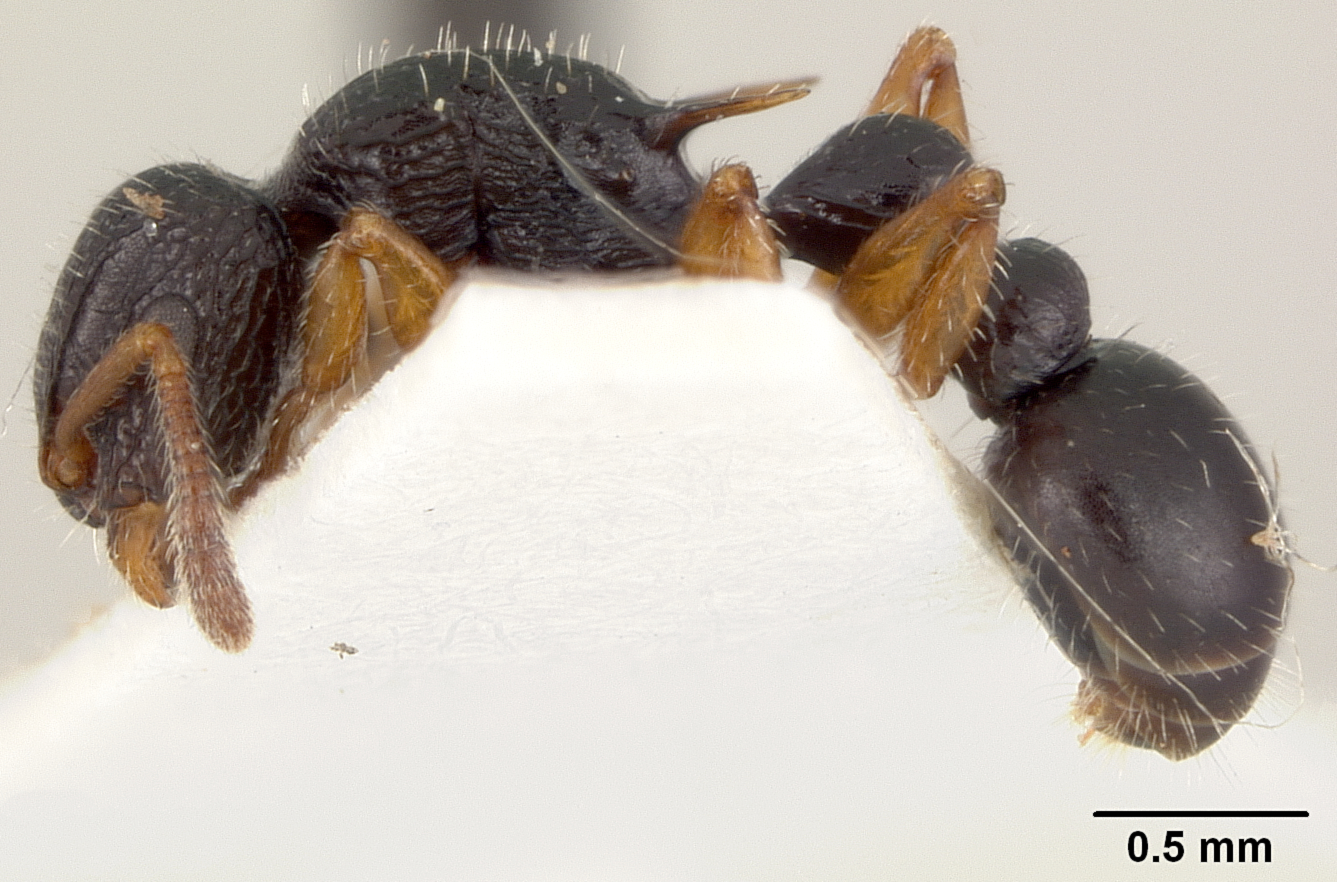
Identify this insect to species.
Romblonella yapensis
